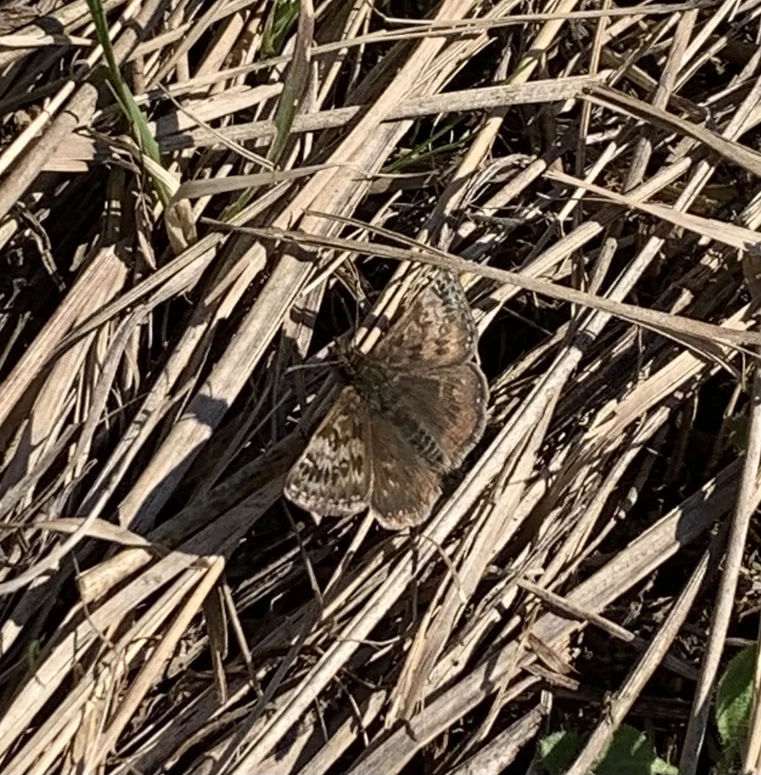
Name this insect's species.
Erynnis tages
